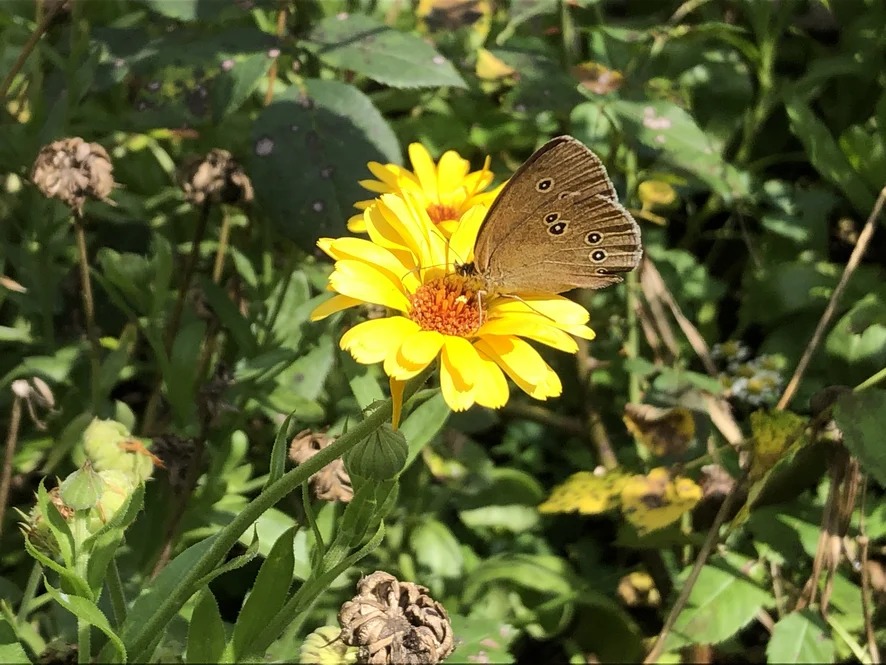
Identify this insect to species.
Aphantopus hyperantus
